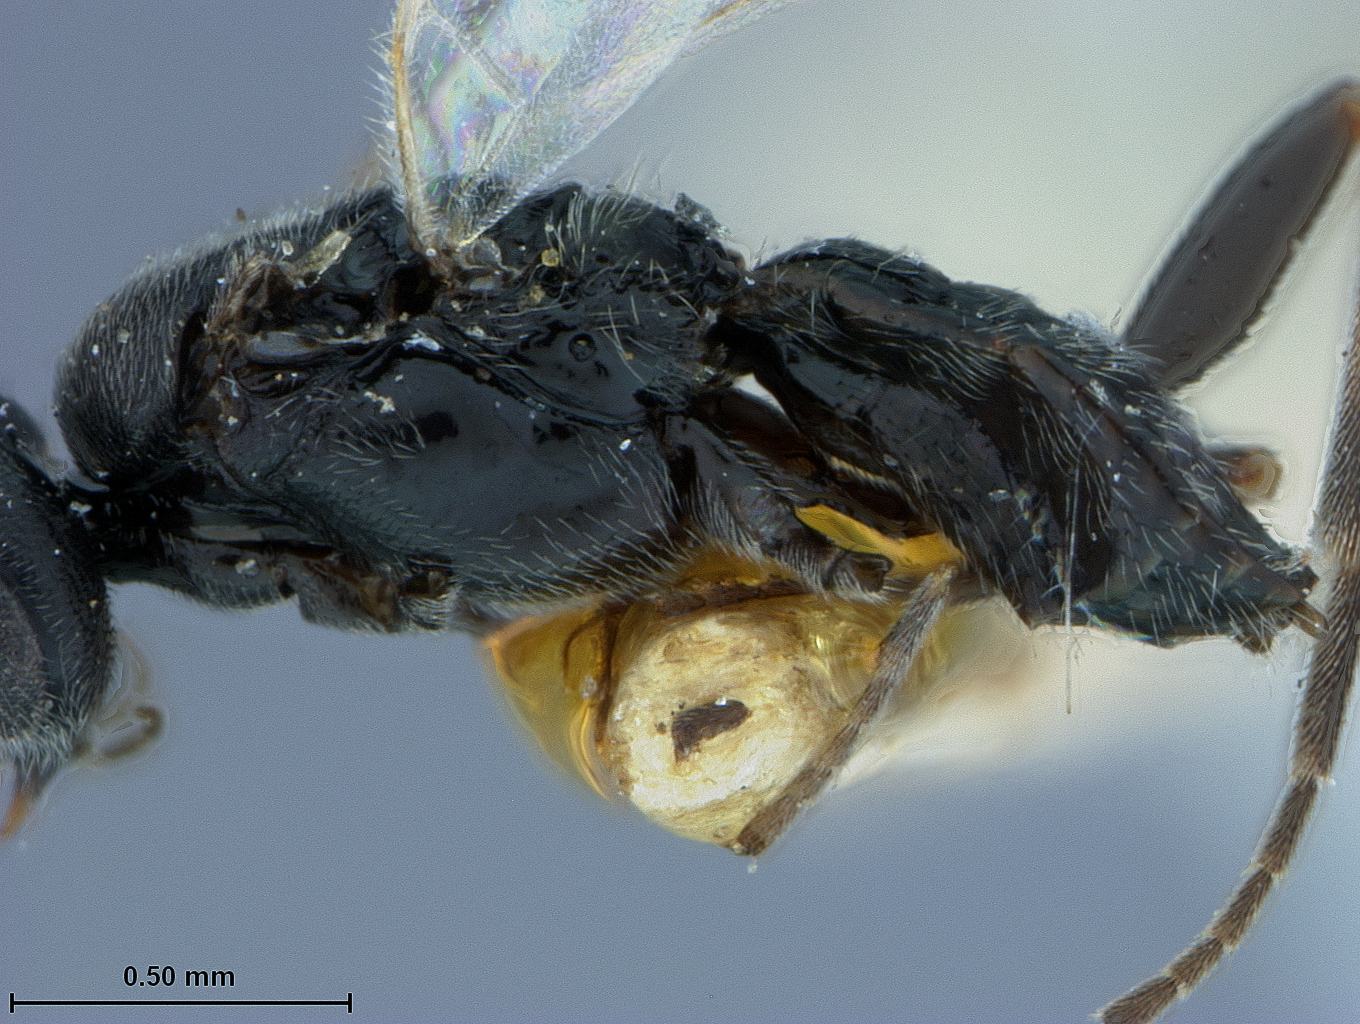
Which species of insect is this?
Apanteles monticola
